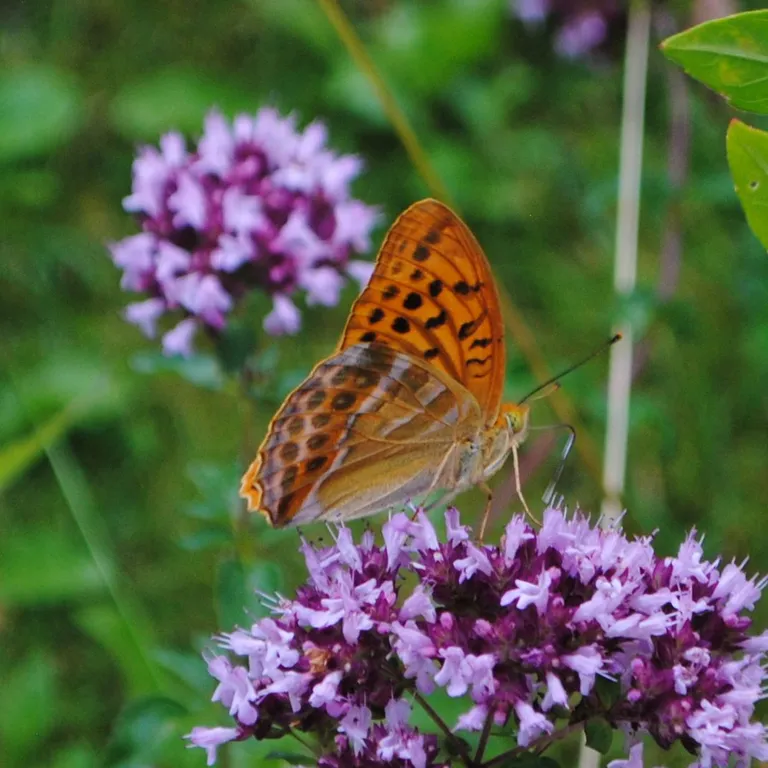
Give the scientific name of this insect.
Argynnis paphia
